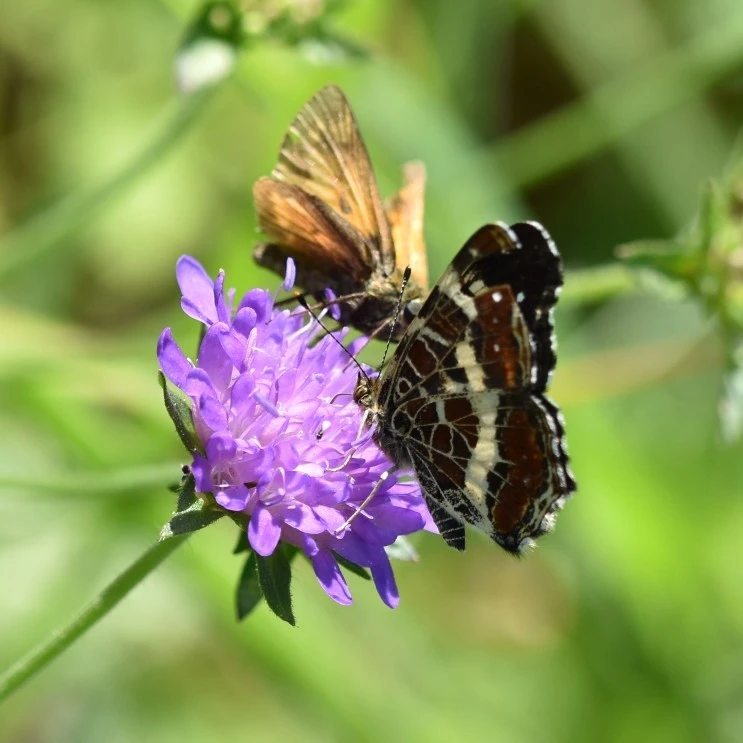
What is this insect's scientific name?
Araschnia levana
